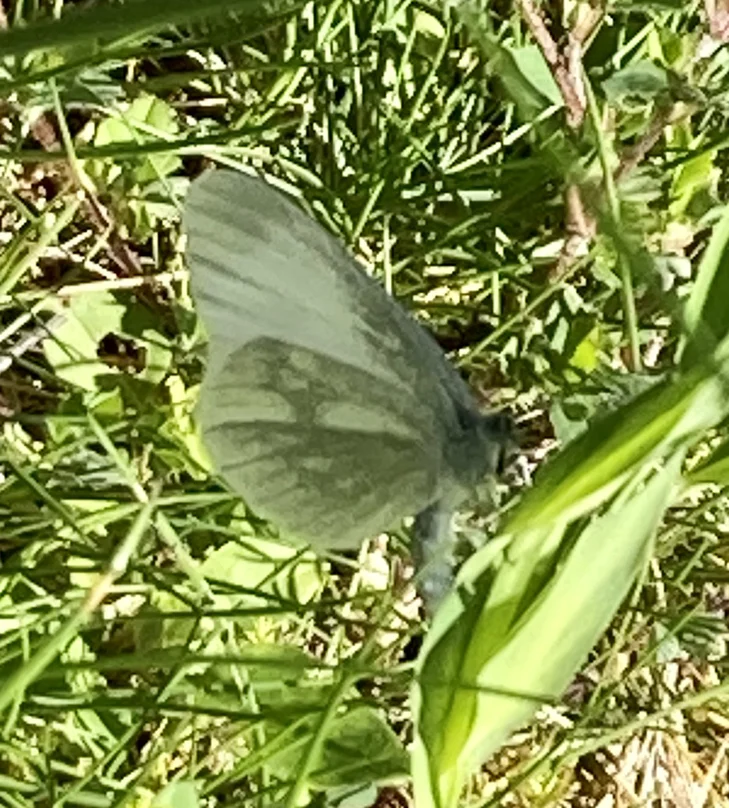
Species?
Leptidea sinapis/juvernica
